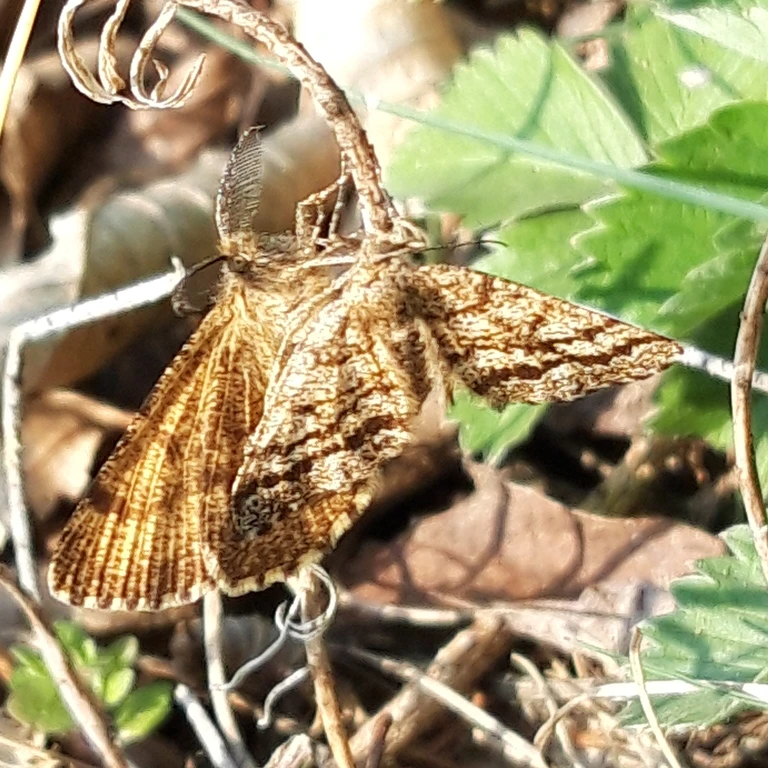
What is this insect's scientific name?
Ematurga atomaria
